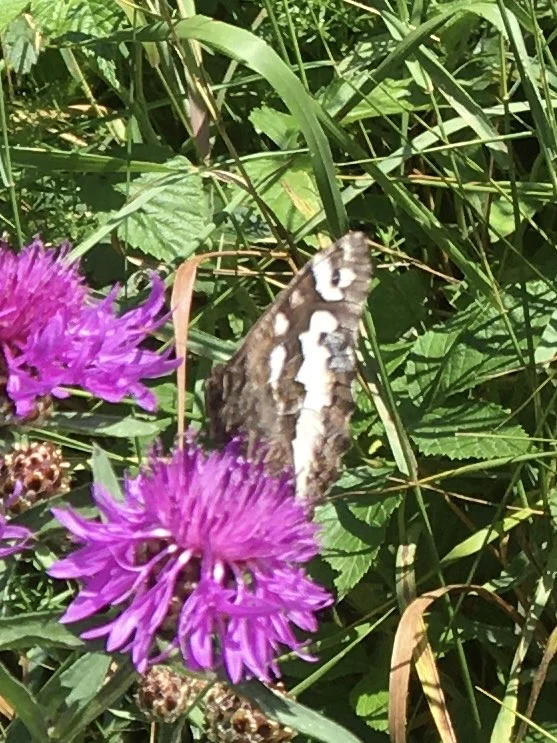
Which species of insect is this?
Brintesia circe
